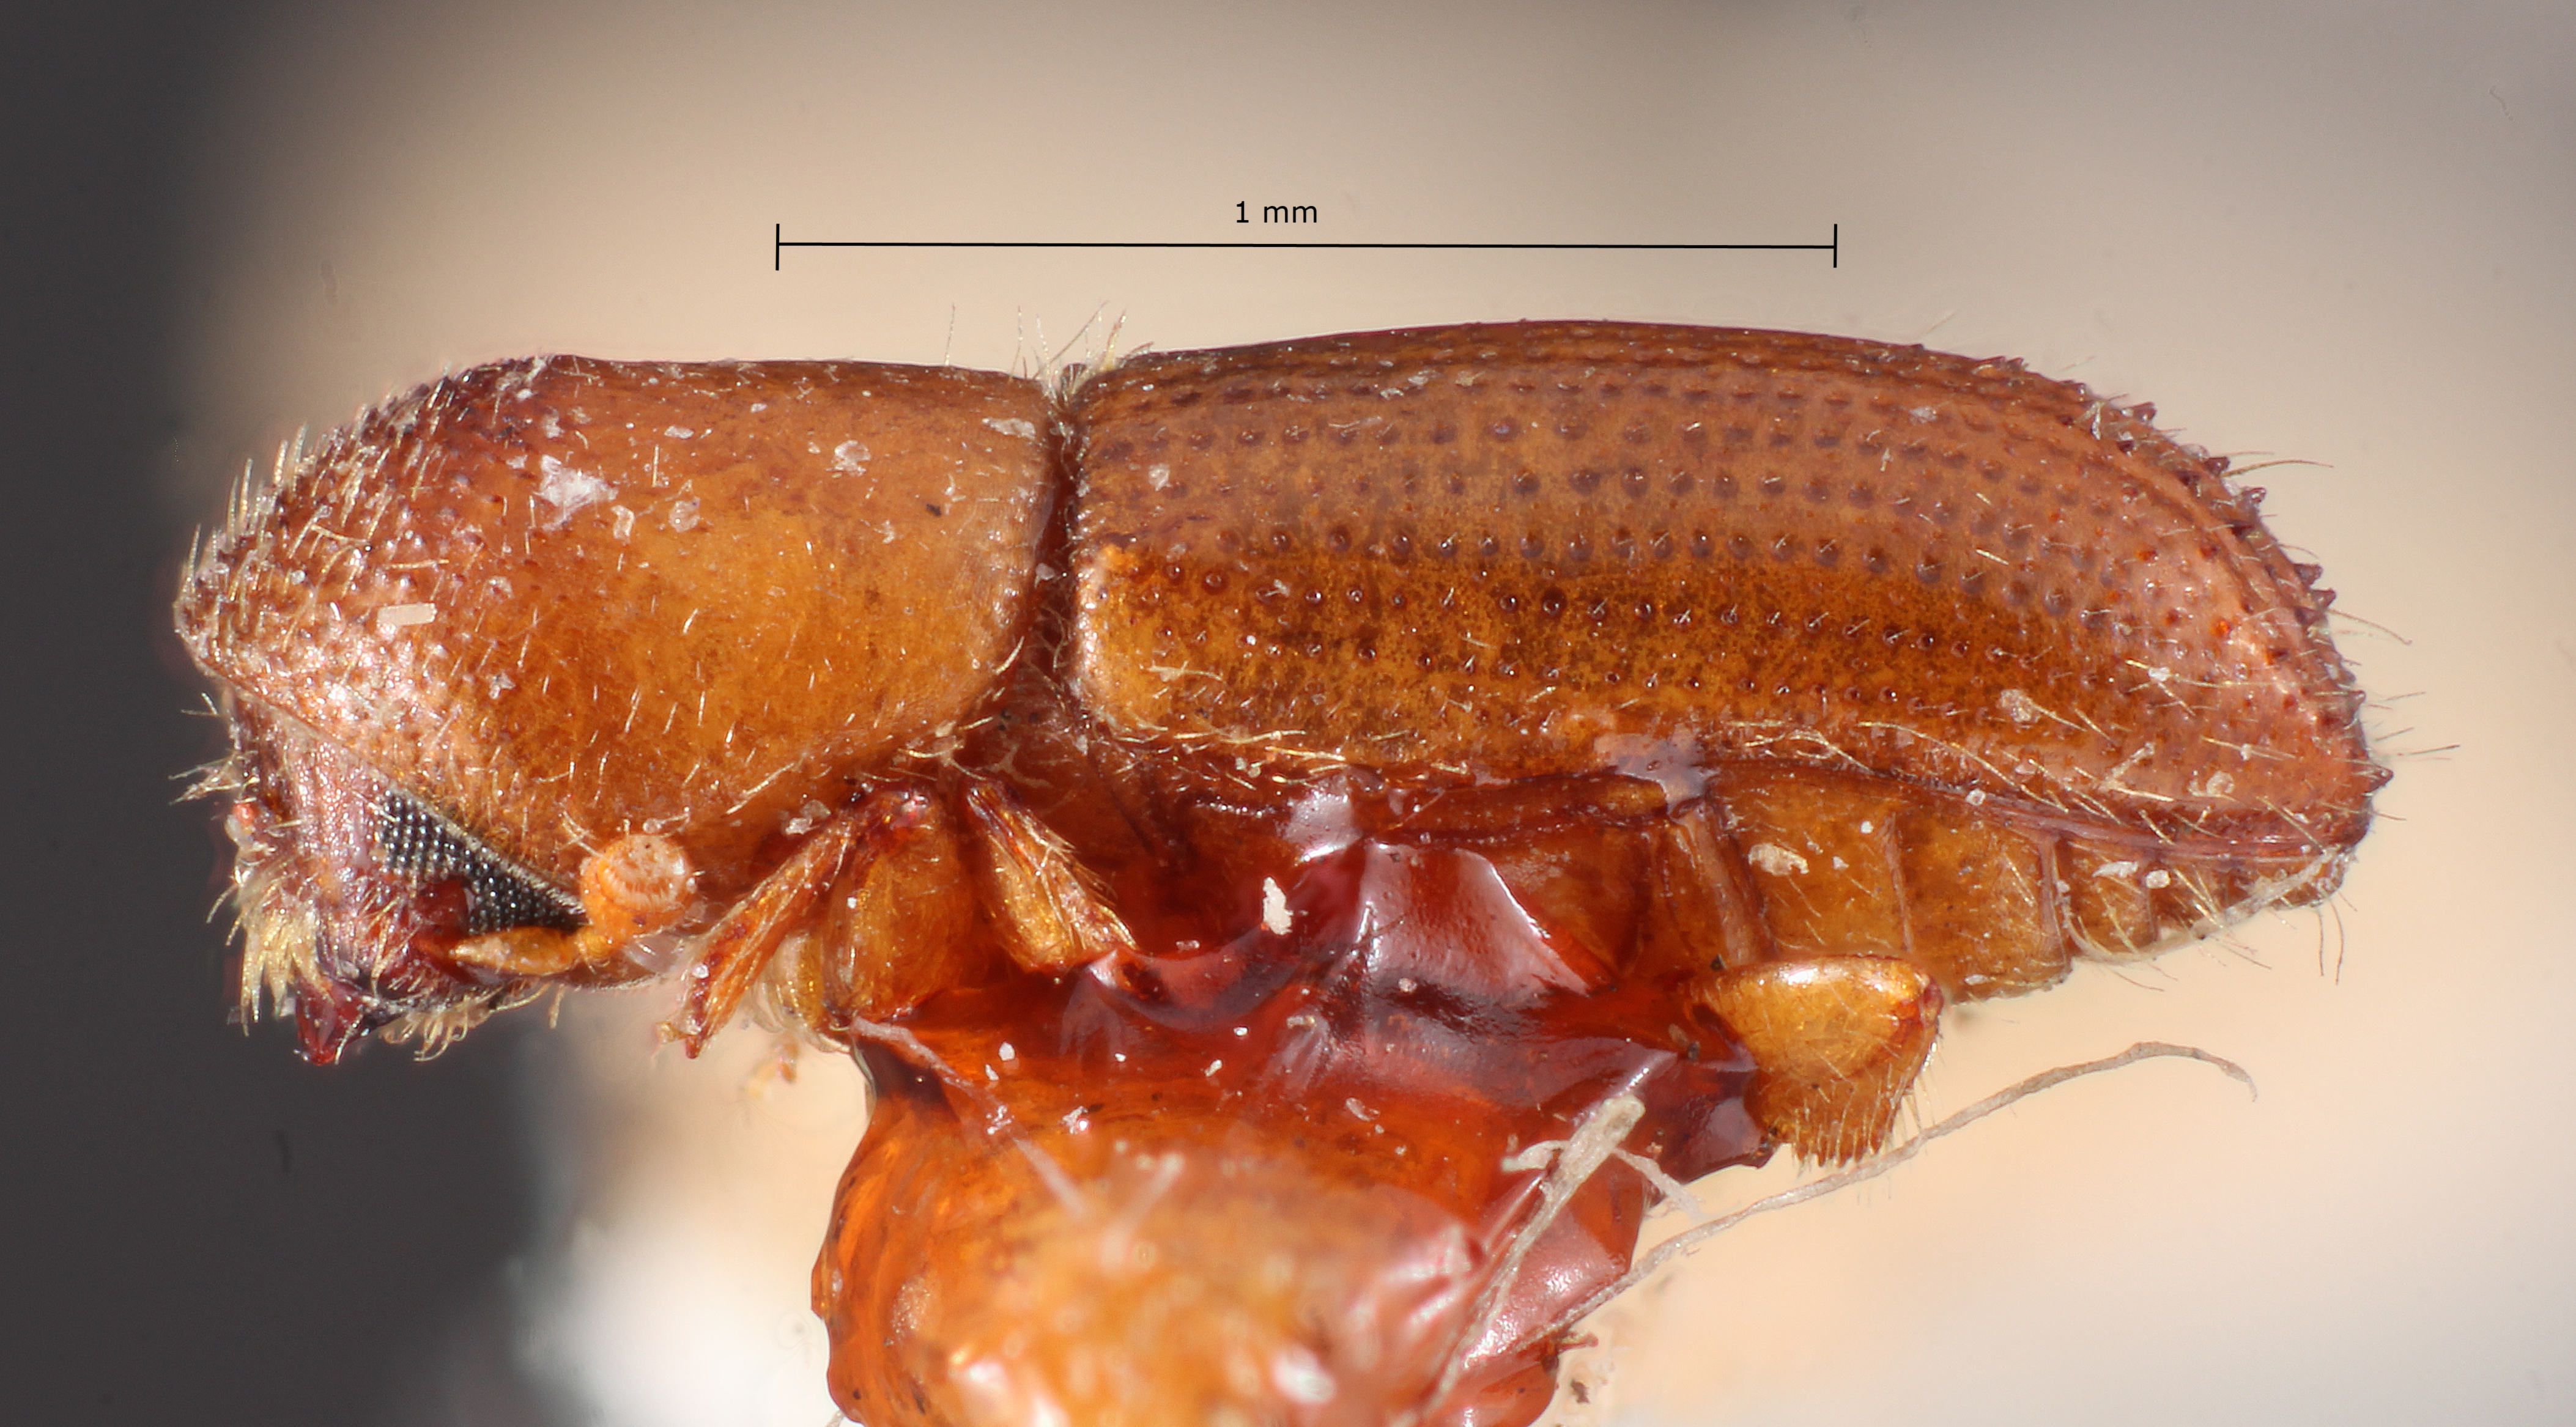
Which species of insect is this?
Xyleborinus floridensis (also Xyleborus floridensis)
